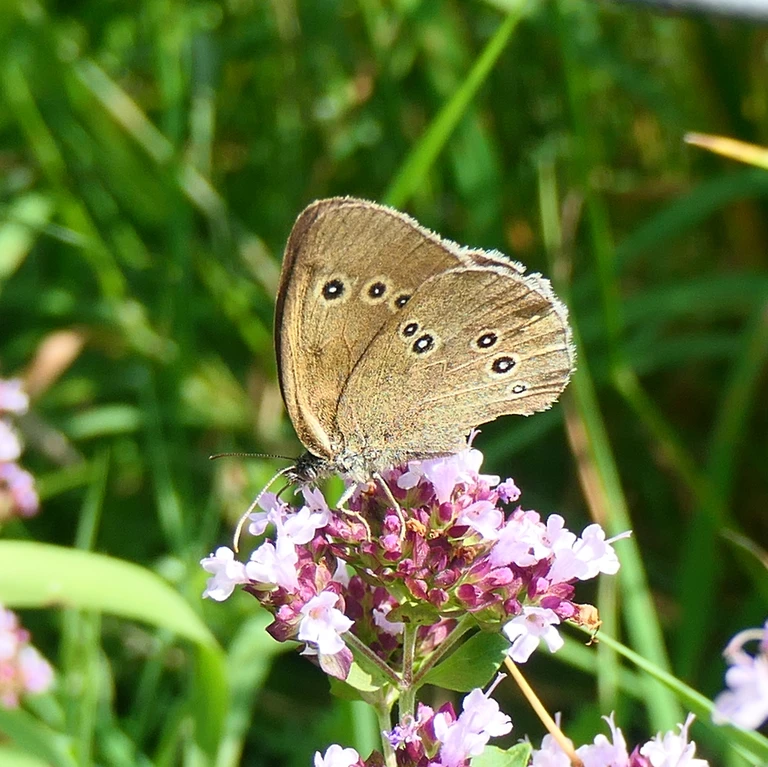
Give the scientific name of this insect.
Aphantopus hyperantus
